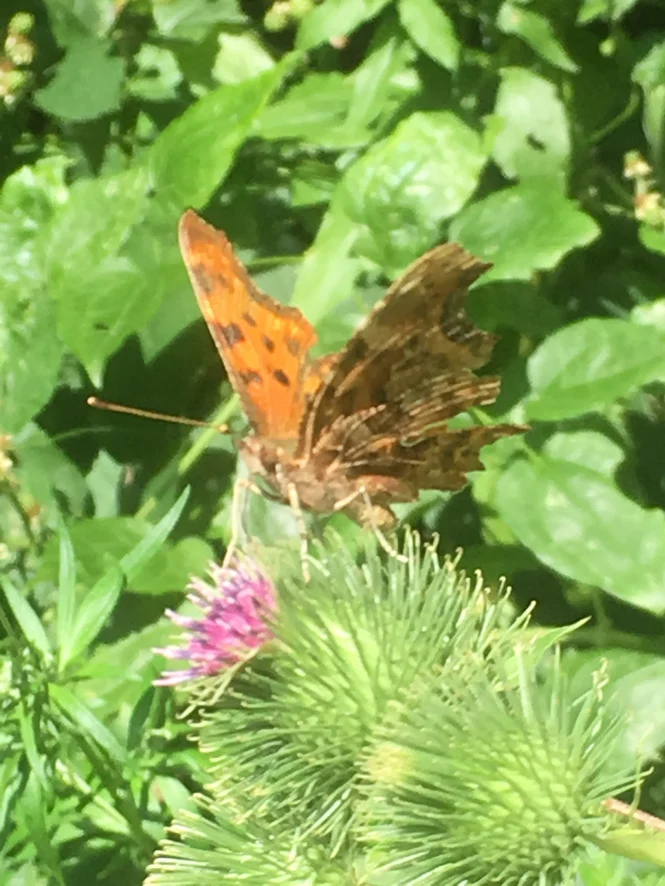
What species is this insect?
Polygonia c-album
